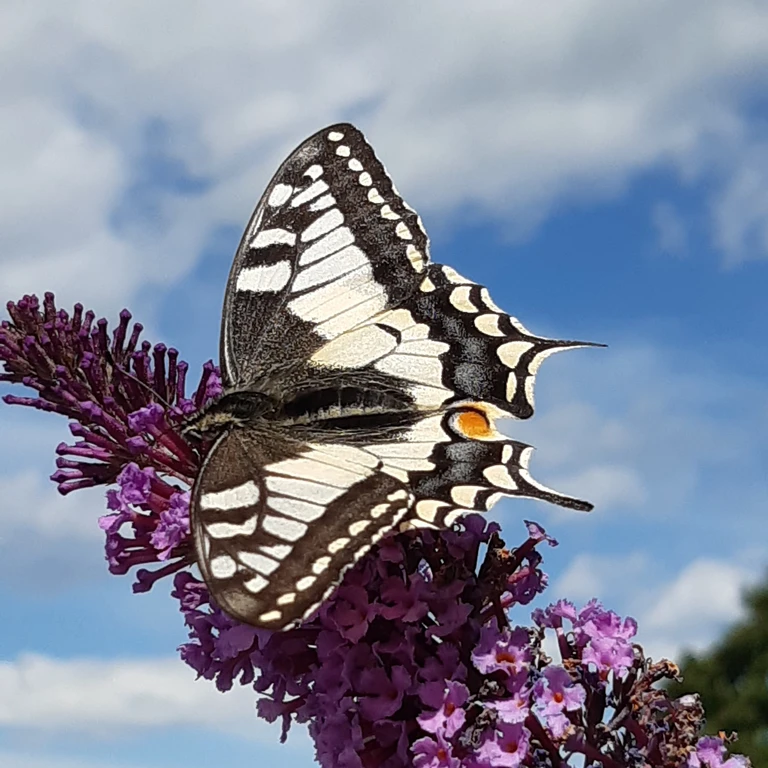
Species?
Papilio machaon
